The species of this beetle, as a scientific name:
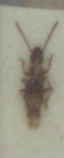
Aepopsis robinii
